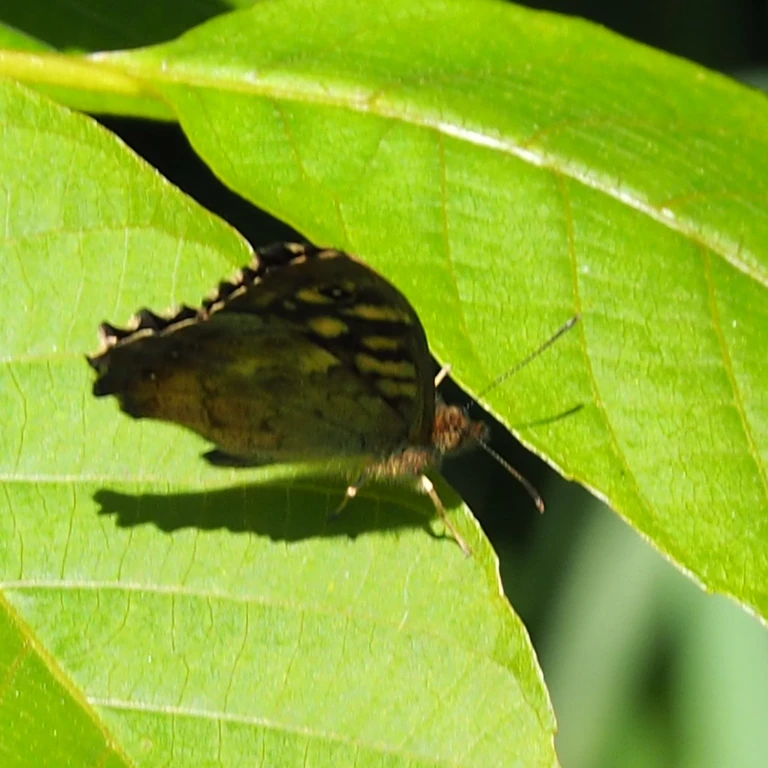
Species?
Pararge aegeria
